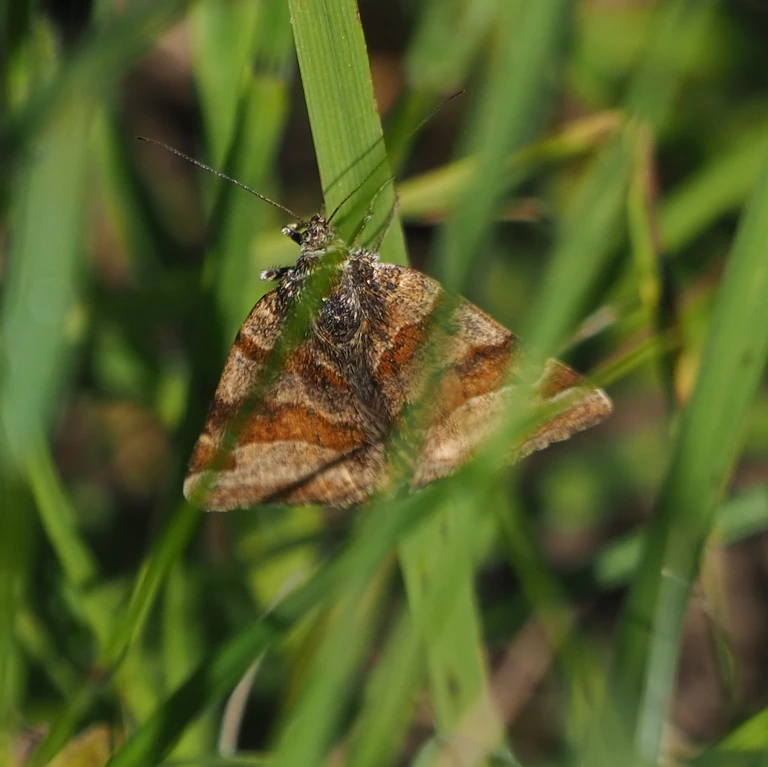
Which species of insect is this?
Euclidia glyphica
